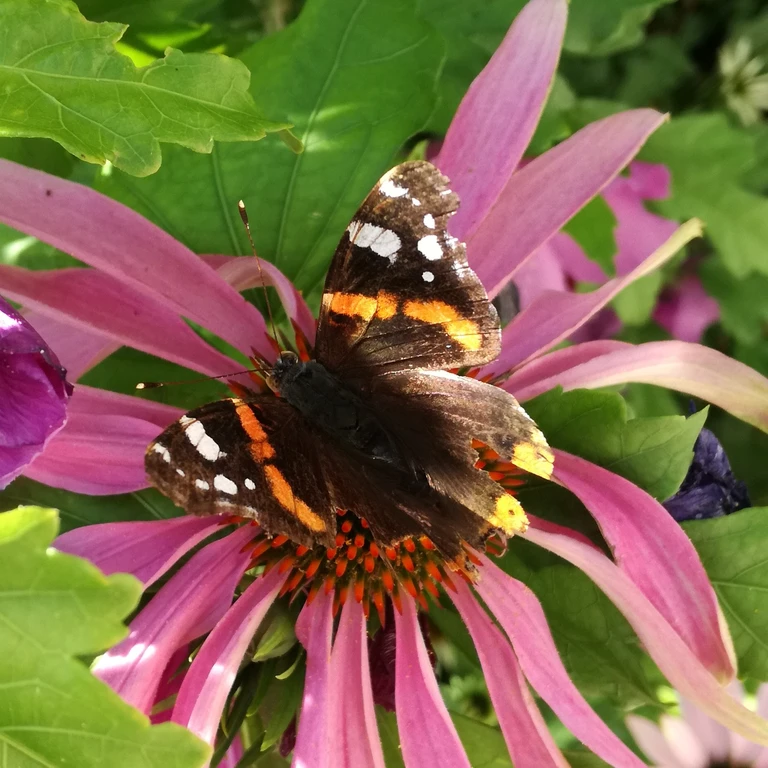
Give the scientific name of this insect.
Vanessa atalanta
